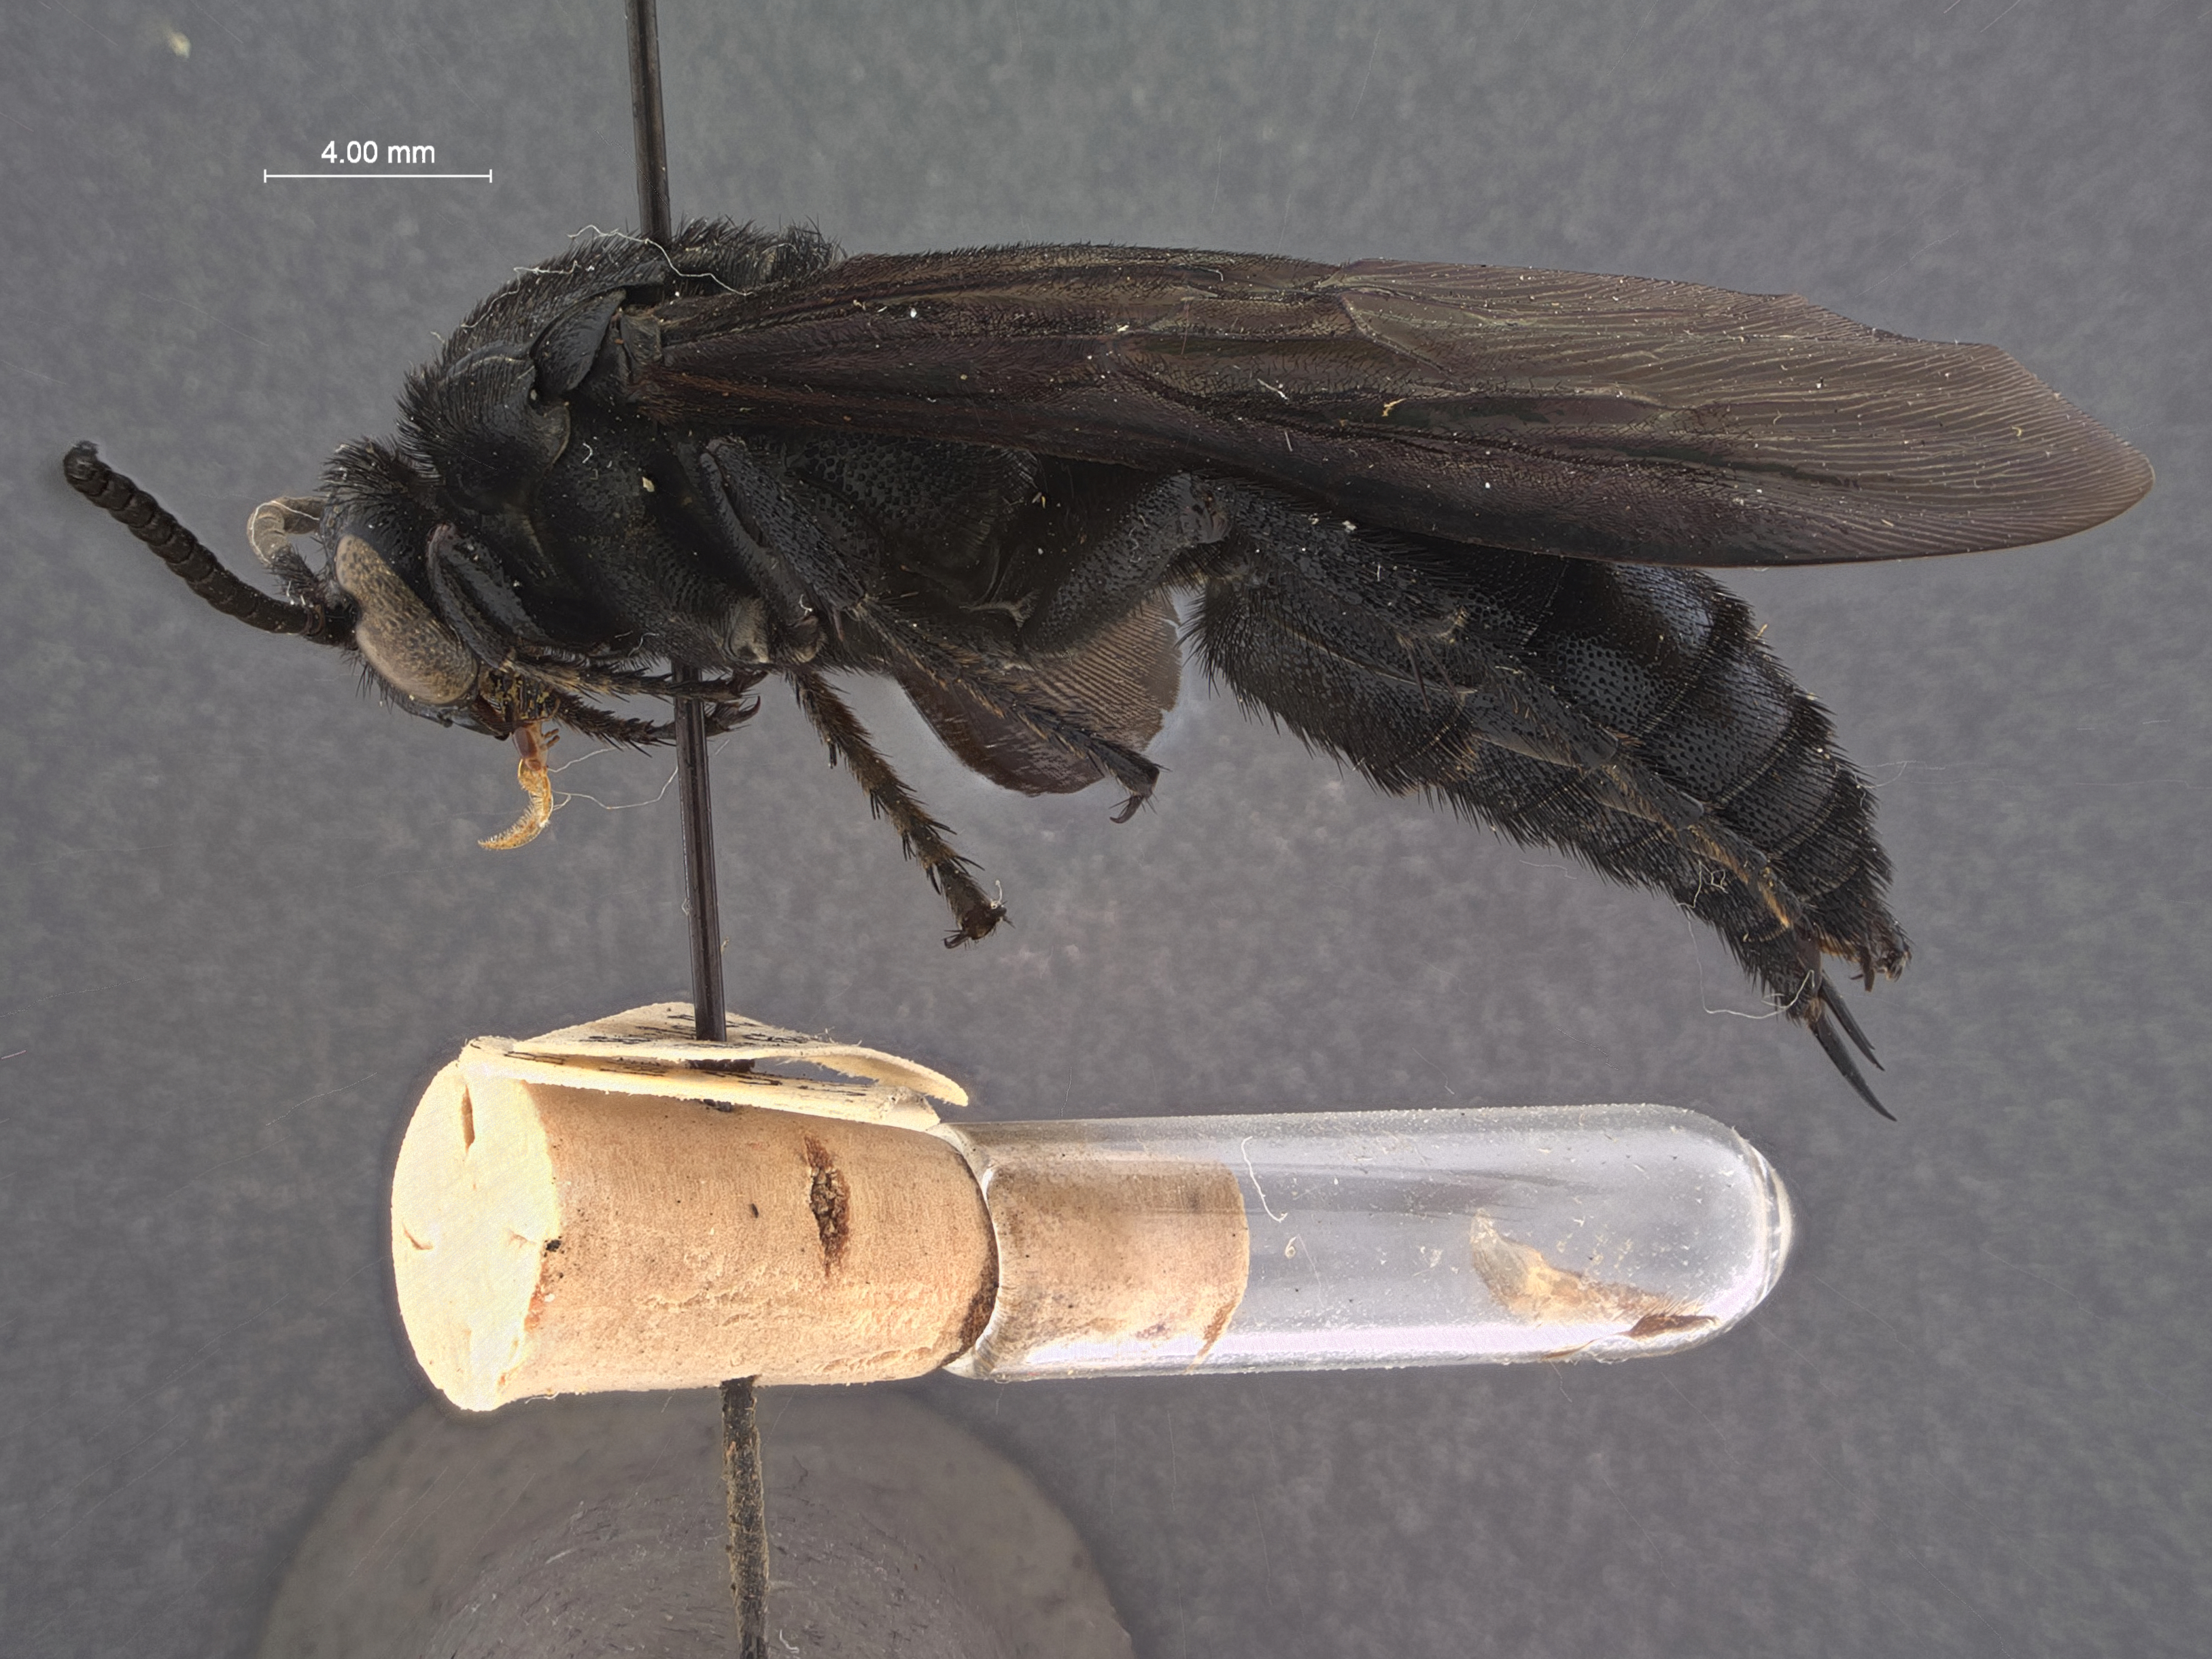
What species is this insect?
Scolia pulchripennis
